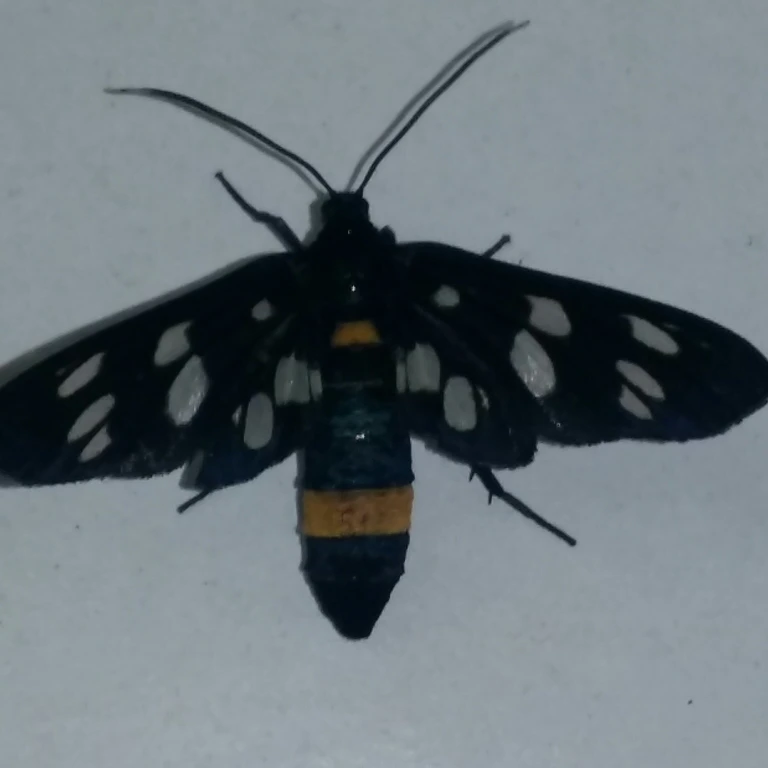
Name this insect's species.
Amata phegea
